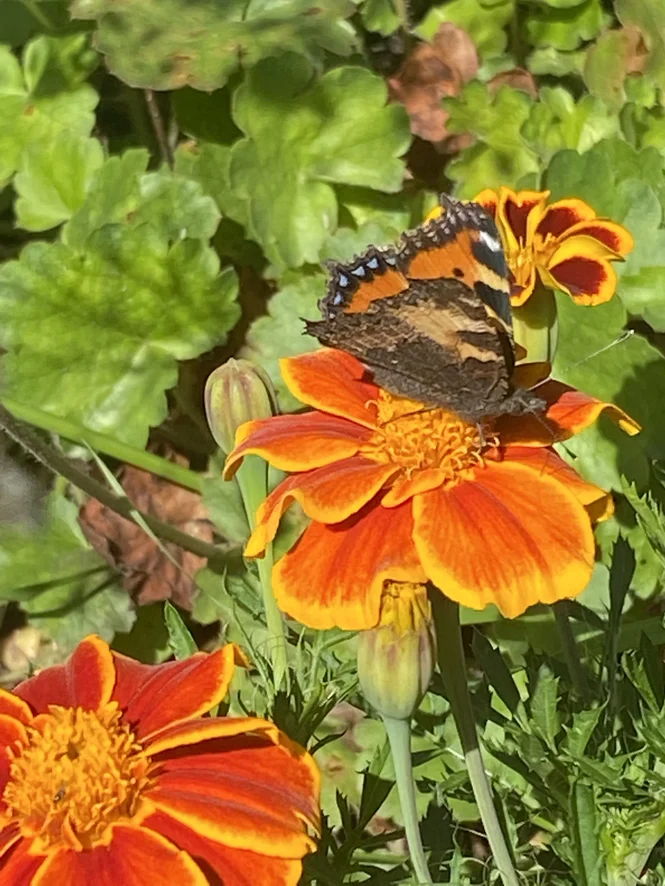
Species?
Aglais urticae
